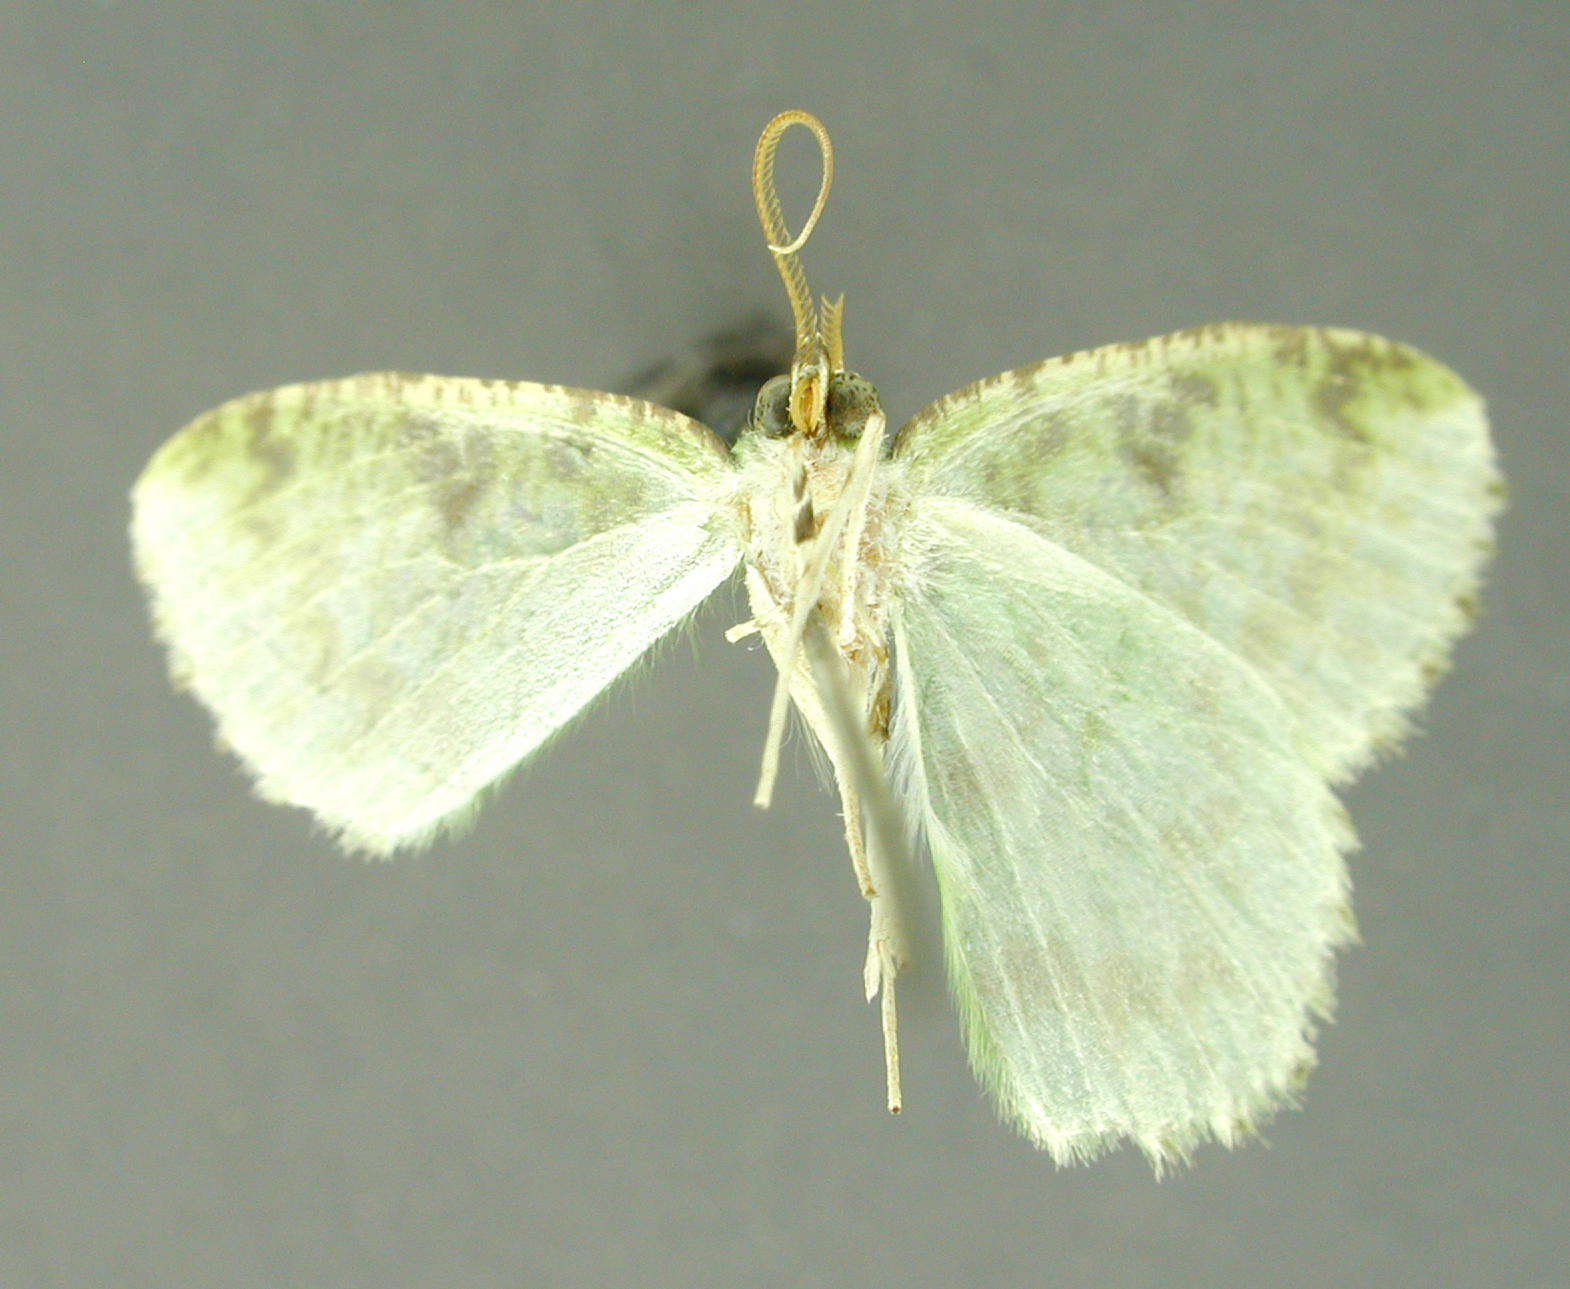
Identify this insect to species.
Blechroma epaphras
